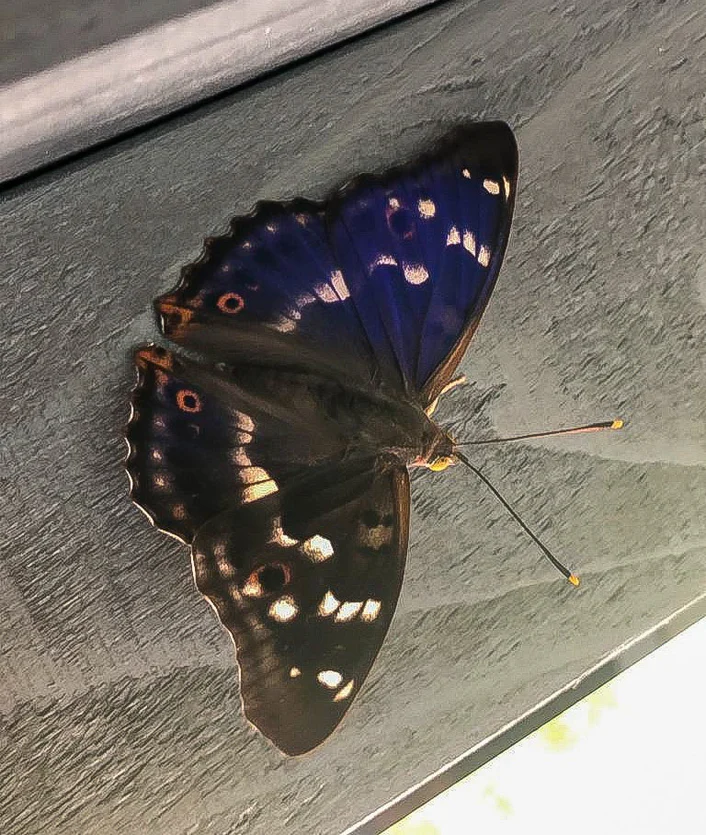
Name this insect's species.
Apatura ilia
